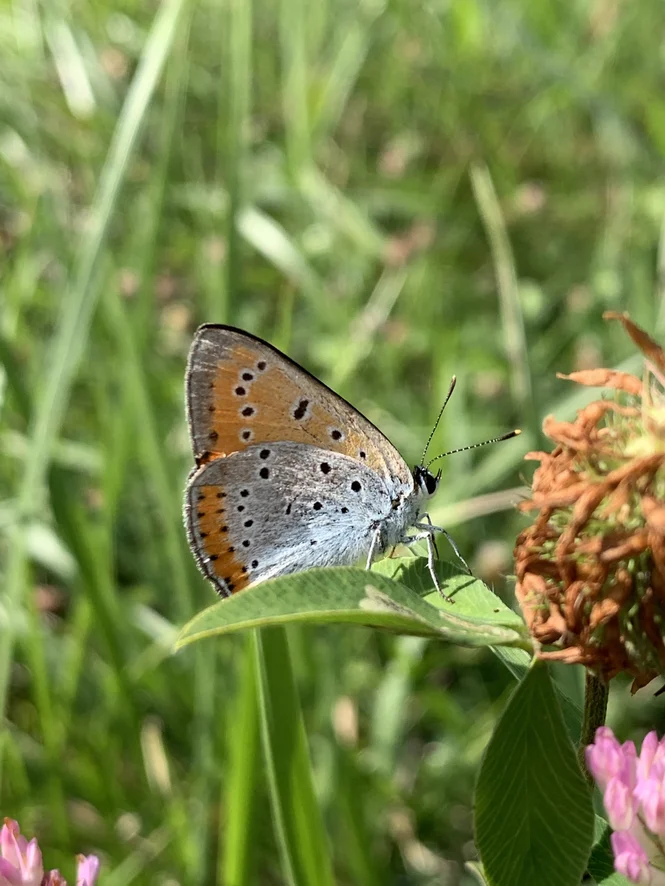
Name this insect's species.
Lycaena dispar
